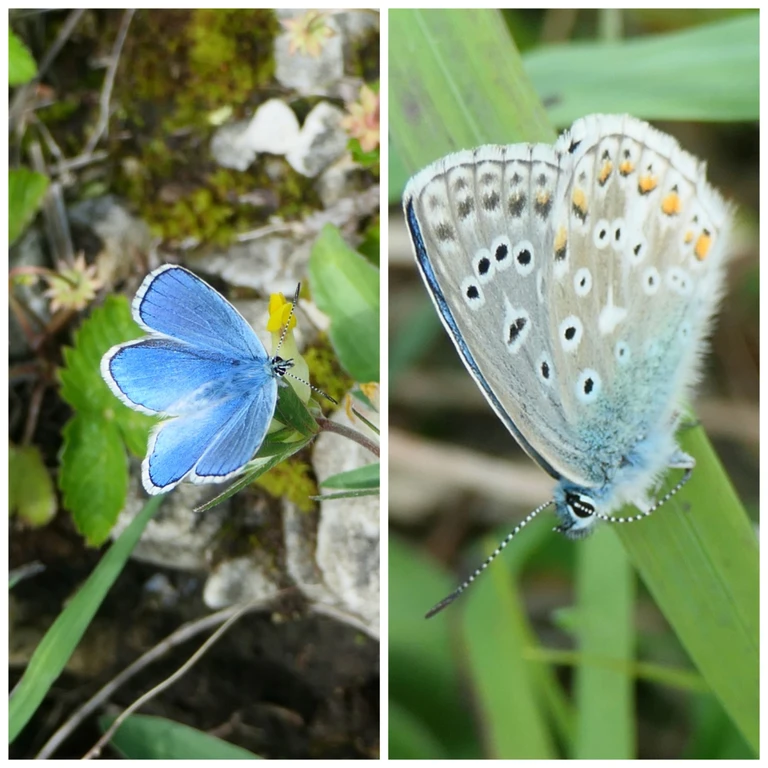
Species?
Lysandra bellargus
